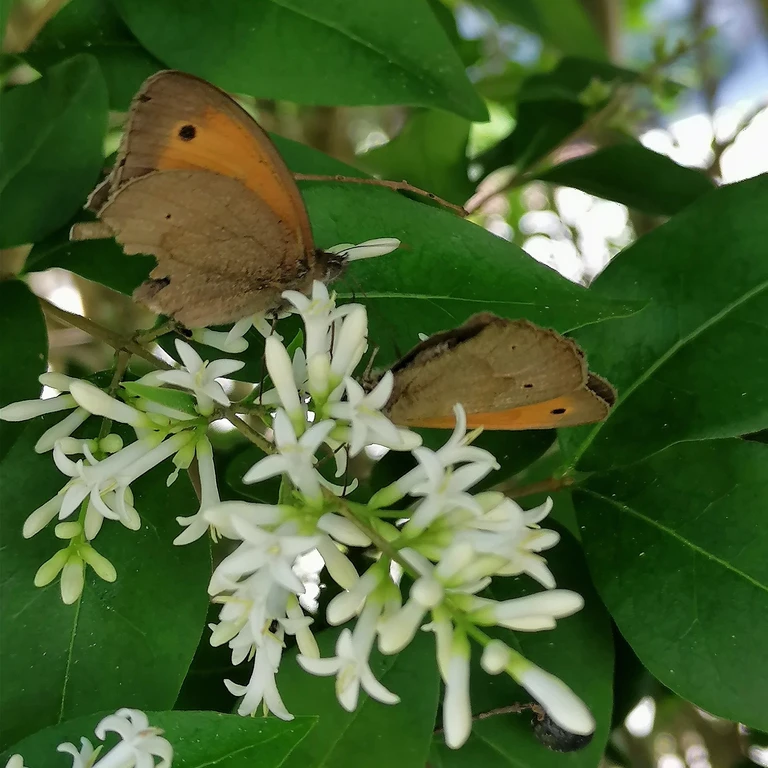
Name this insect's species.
Maniola jurtina
